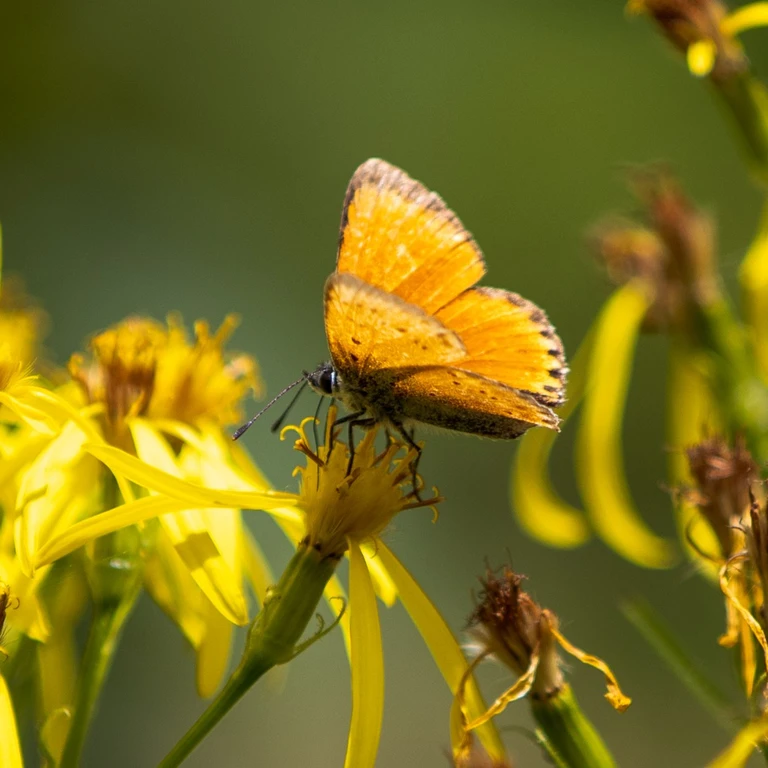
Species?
Lycaena virgaureae
